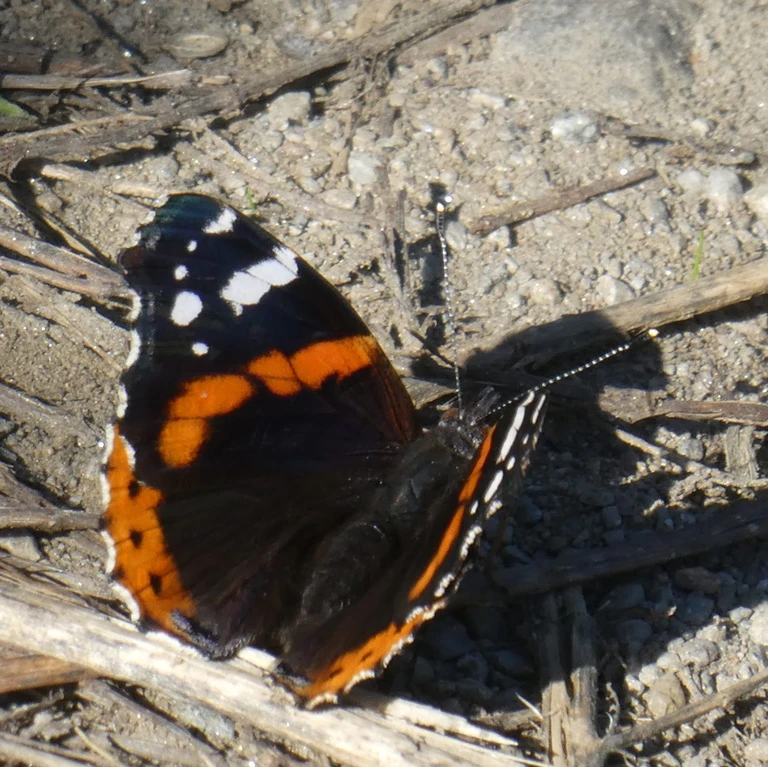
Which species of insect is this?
Vanessa atalanta
